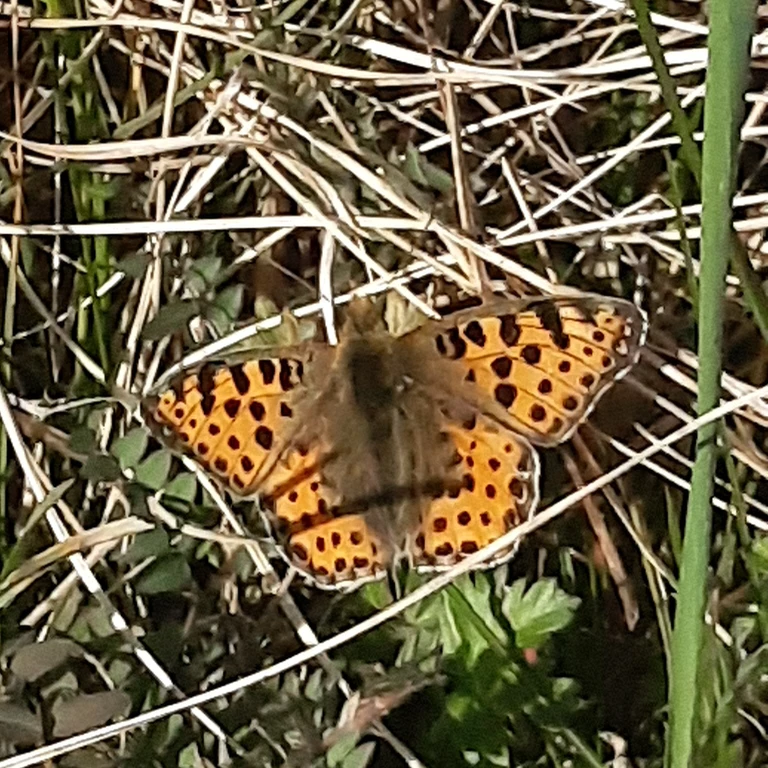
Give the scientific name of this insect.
Issoria lathonia
